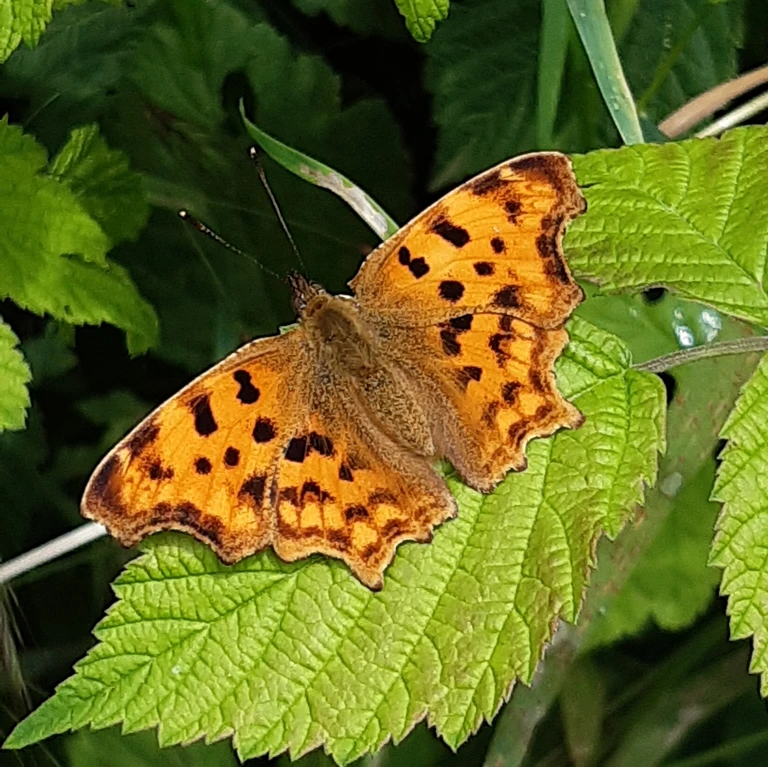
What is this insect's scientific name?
Polygonia c-album
